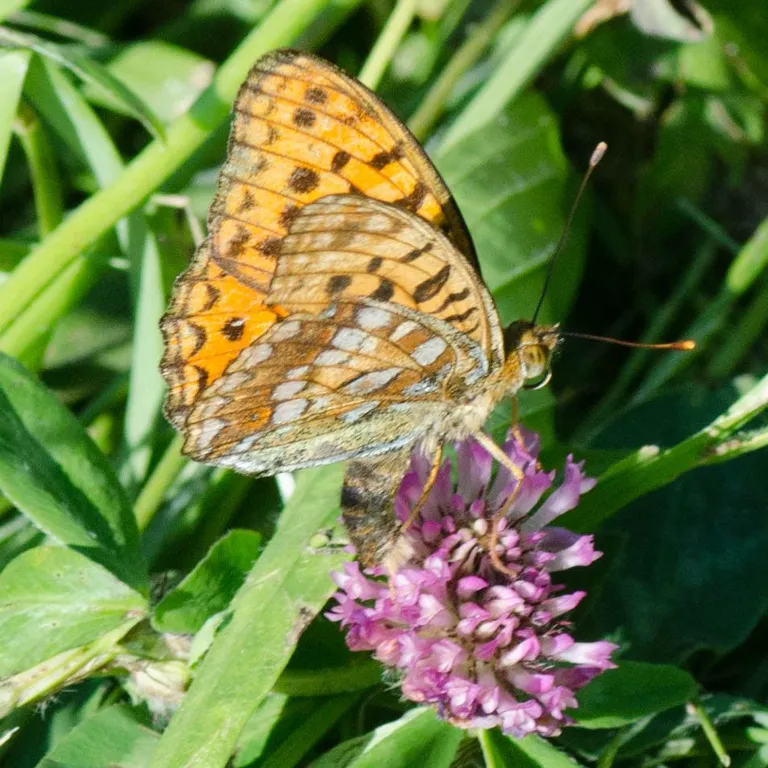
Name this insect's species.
Fabriciana adippe
